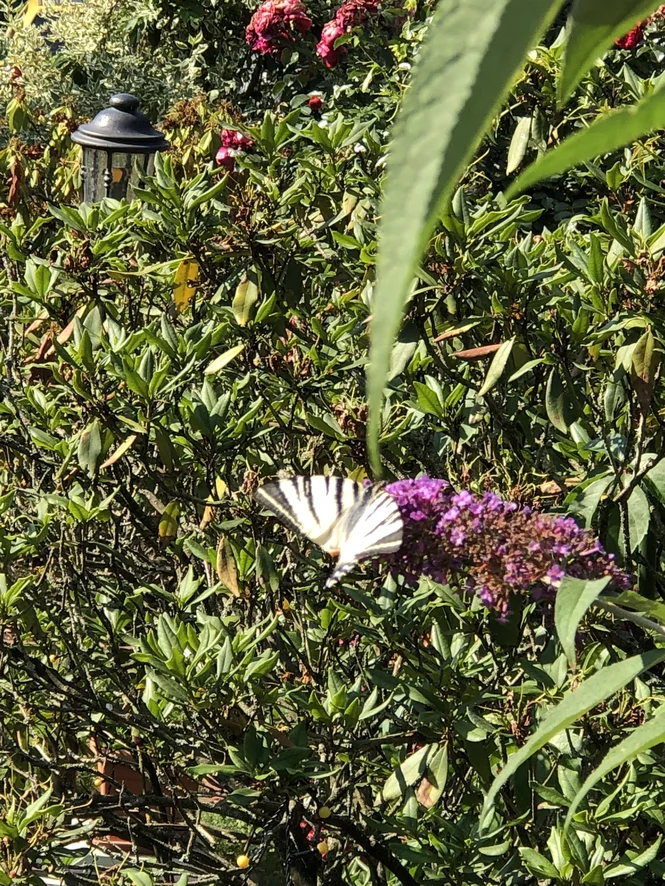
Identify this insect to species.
Iphiclides podalirius
